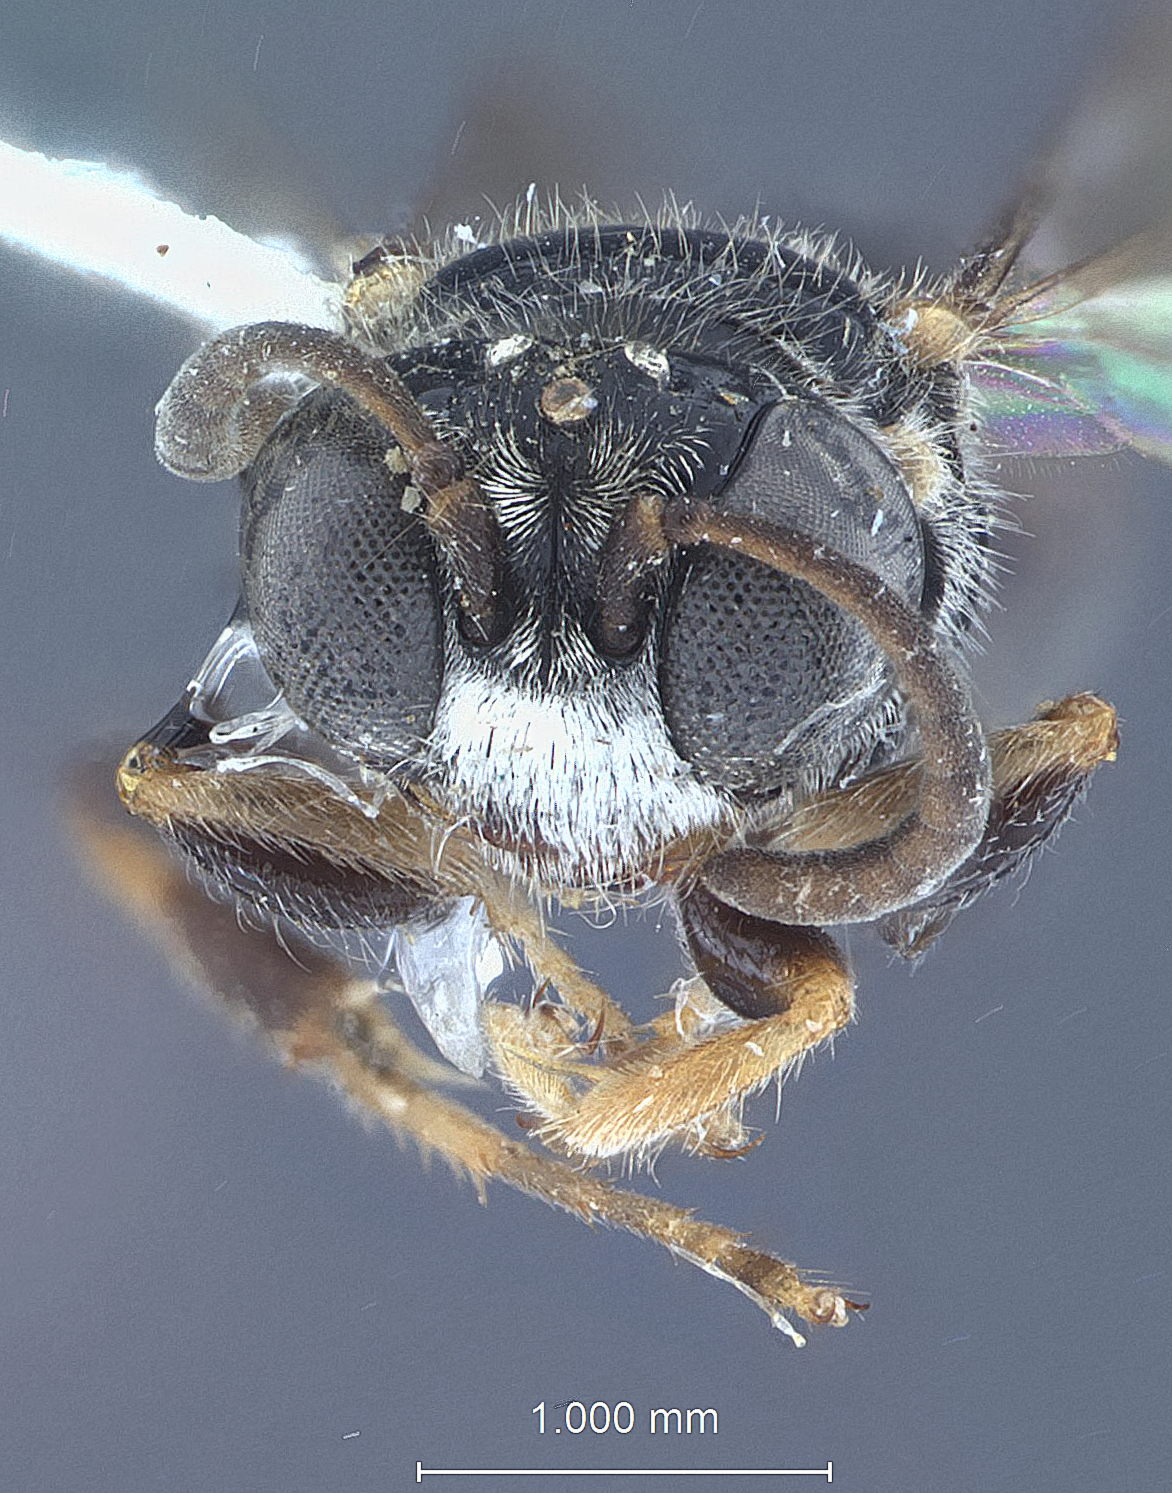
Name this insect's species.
Pluto occipitalis
